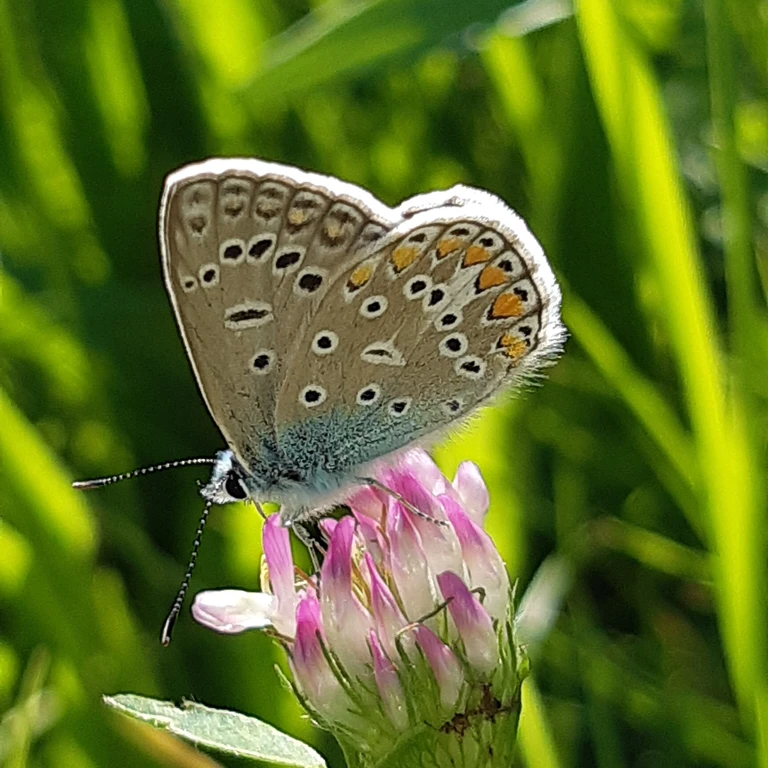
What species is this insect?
Polyommatus icarus
